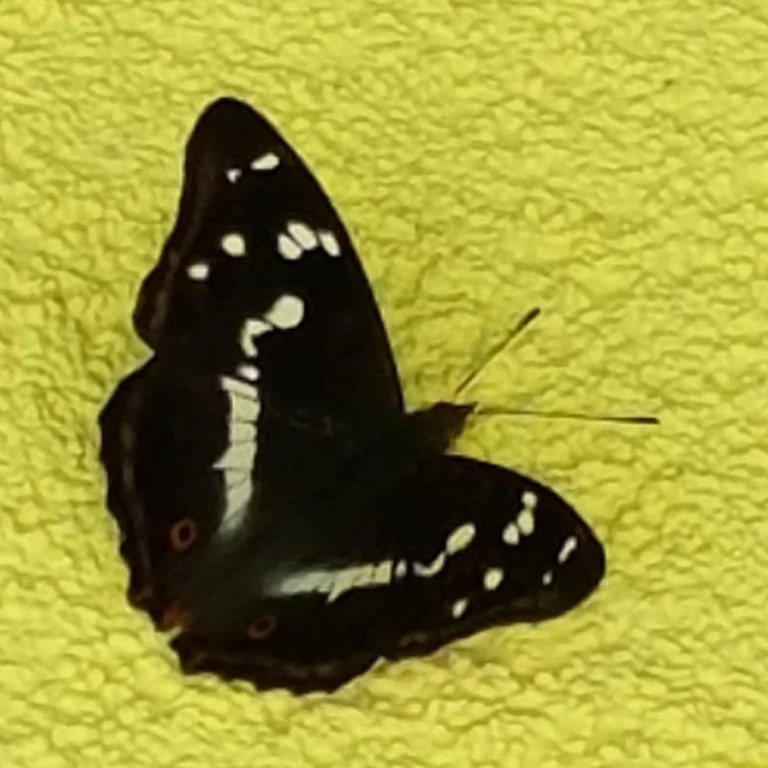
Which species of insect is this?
Apatura iris
